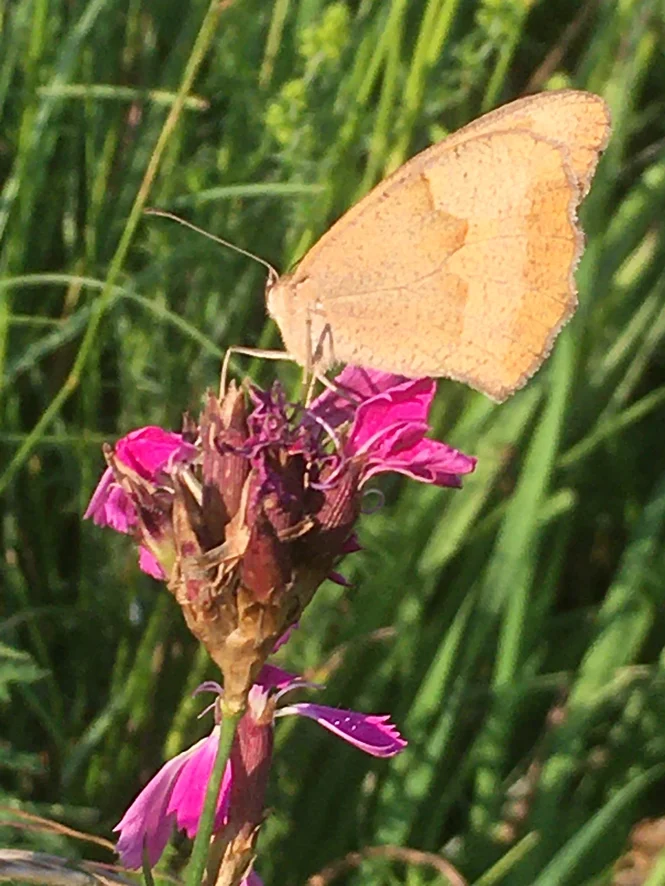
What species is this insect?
Maniola jurtina
